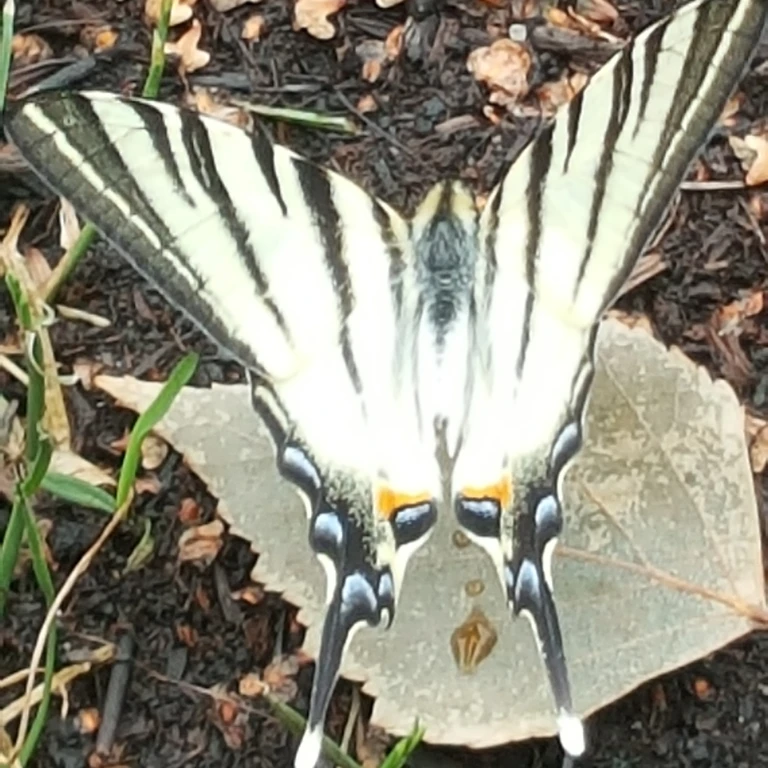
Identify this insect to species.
Iphiclides podalirius
